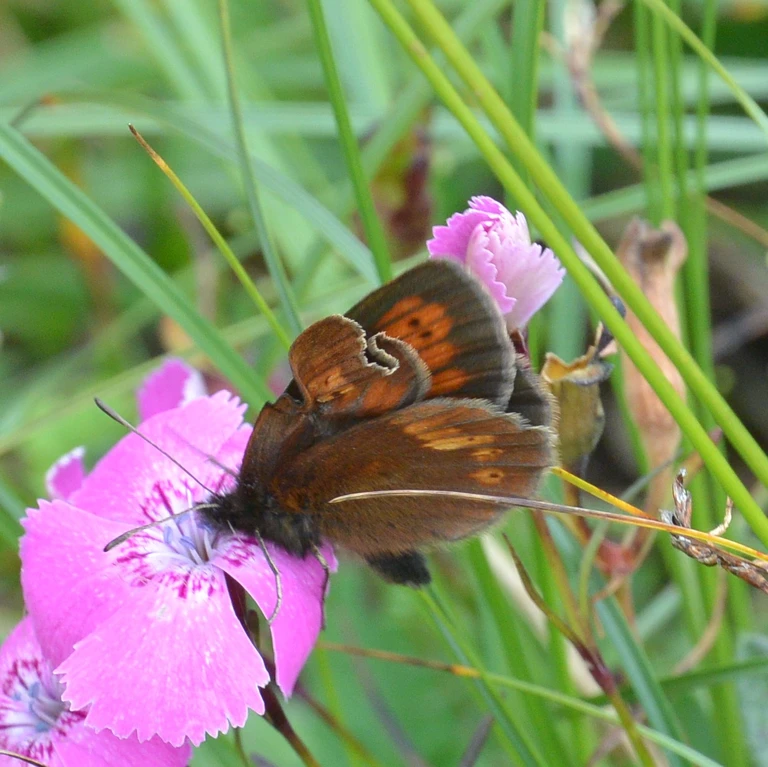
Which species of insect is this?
Erebia manto
